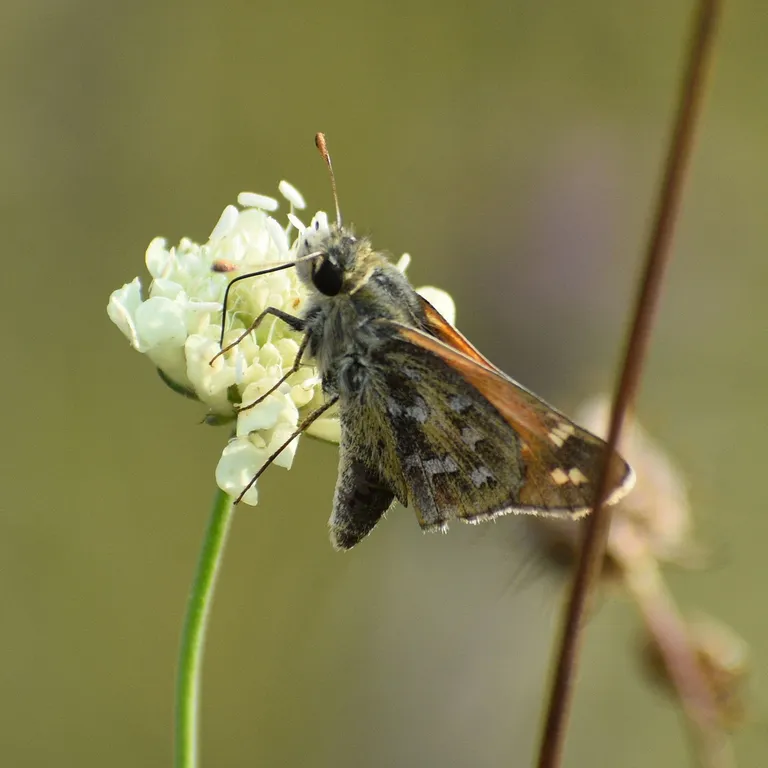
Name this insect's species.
Hesperia comma
